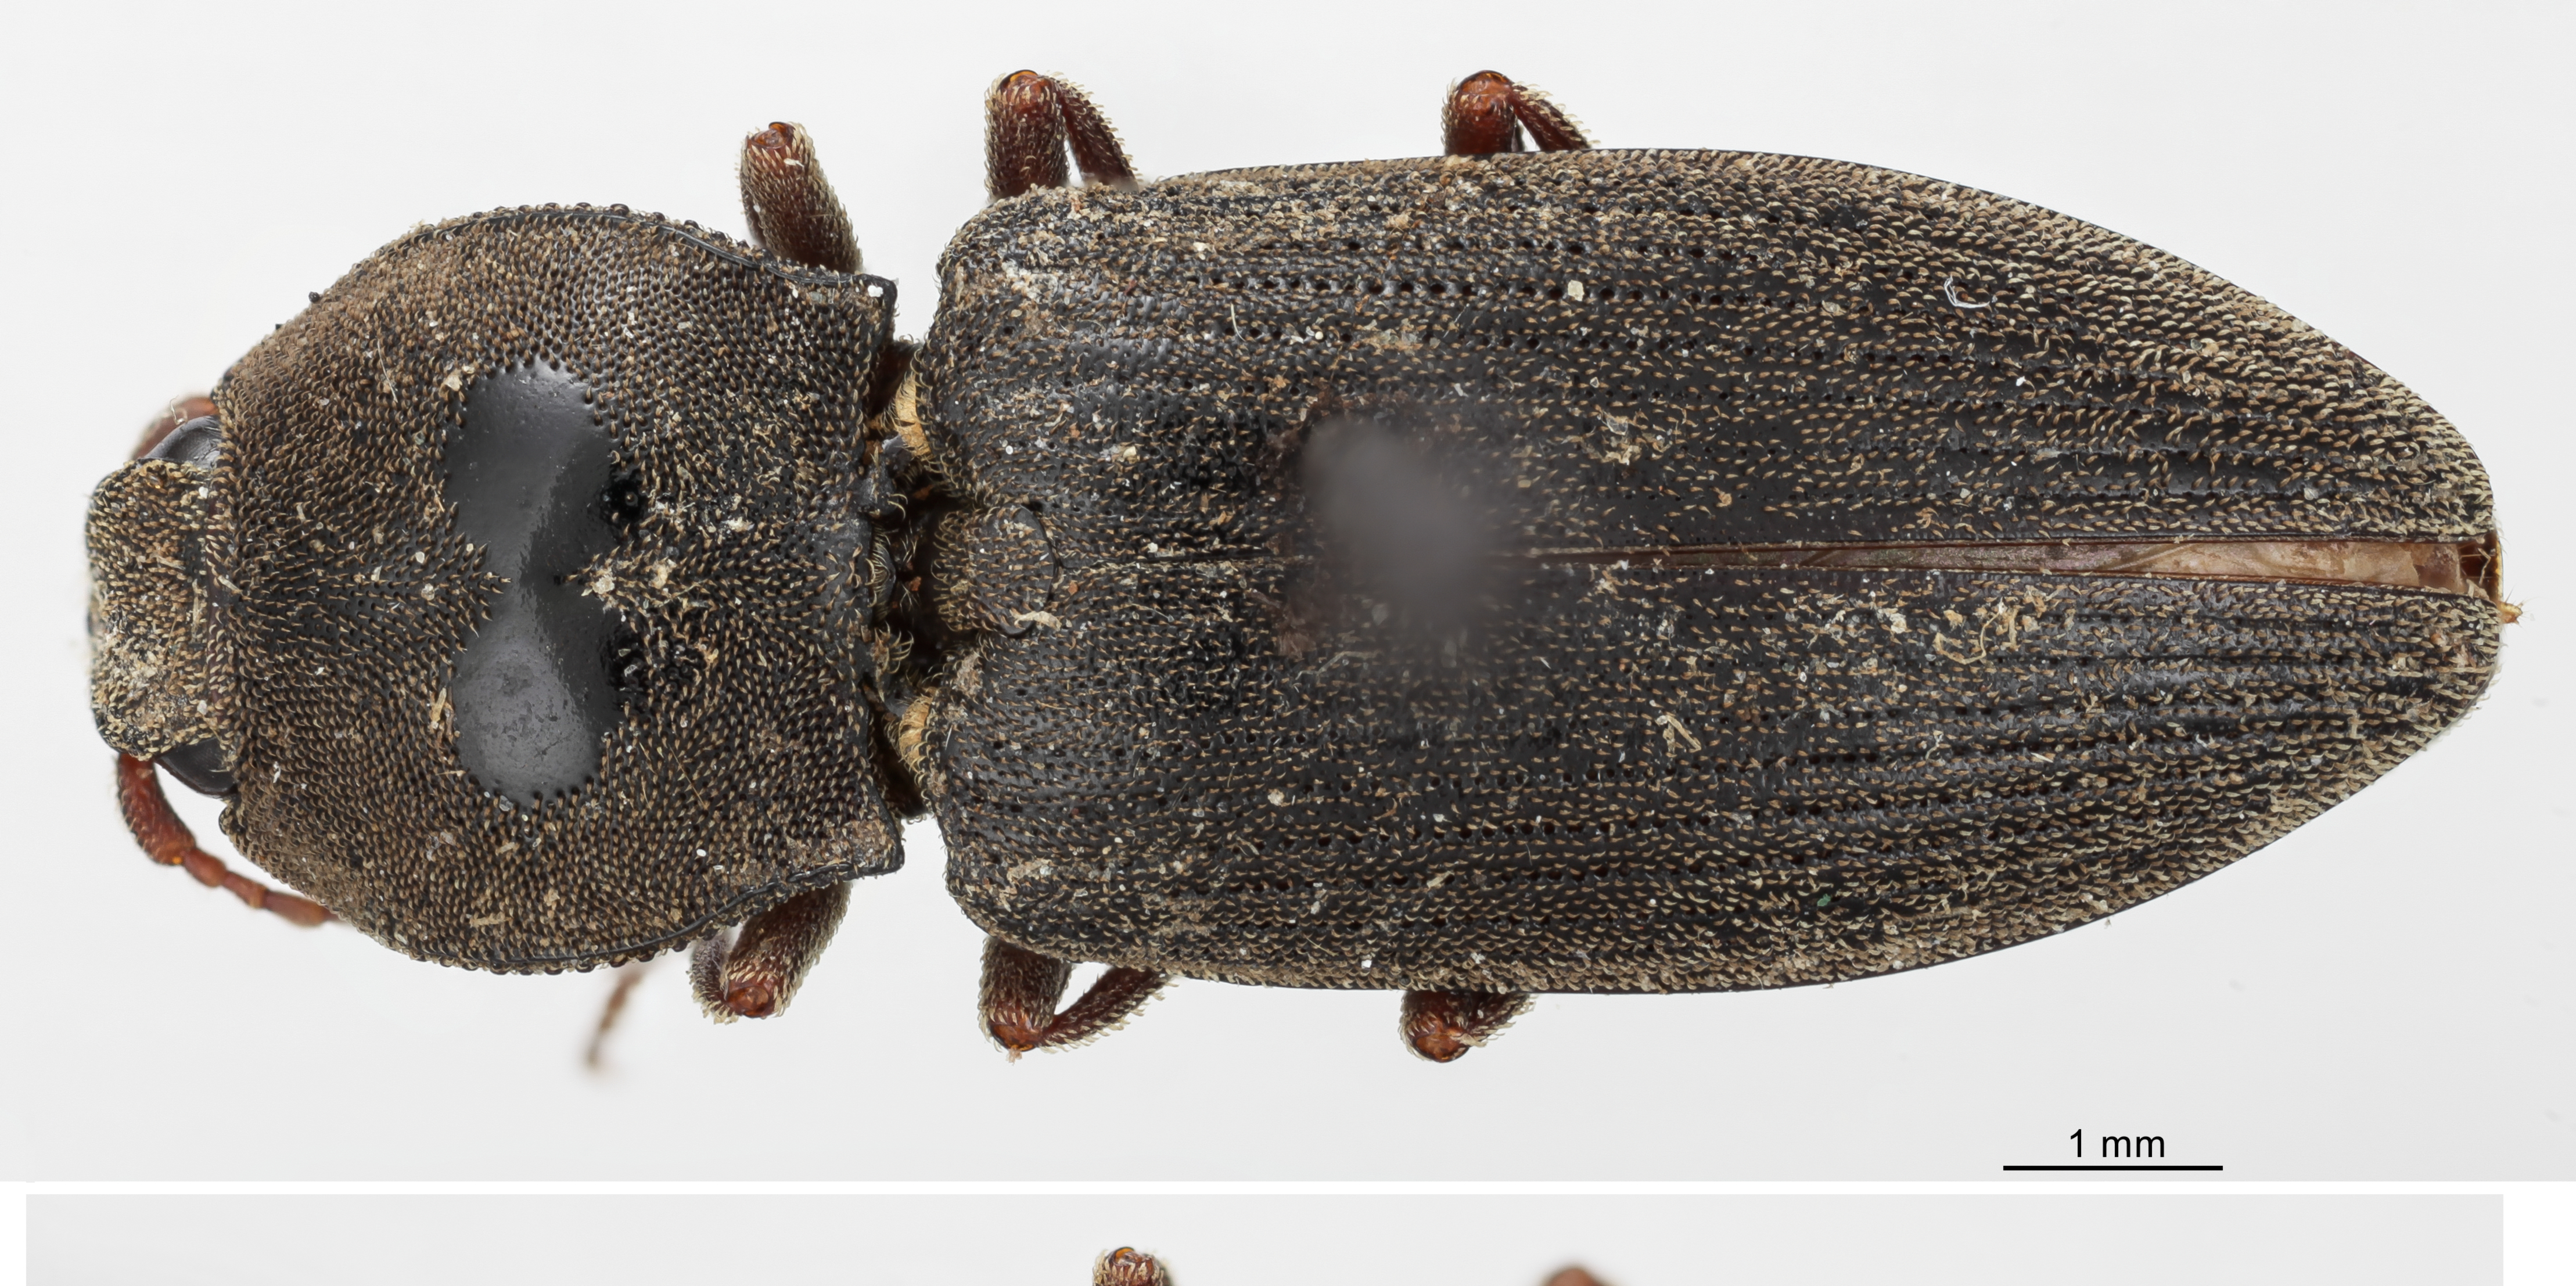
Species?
Compsolacon gracilis
